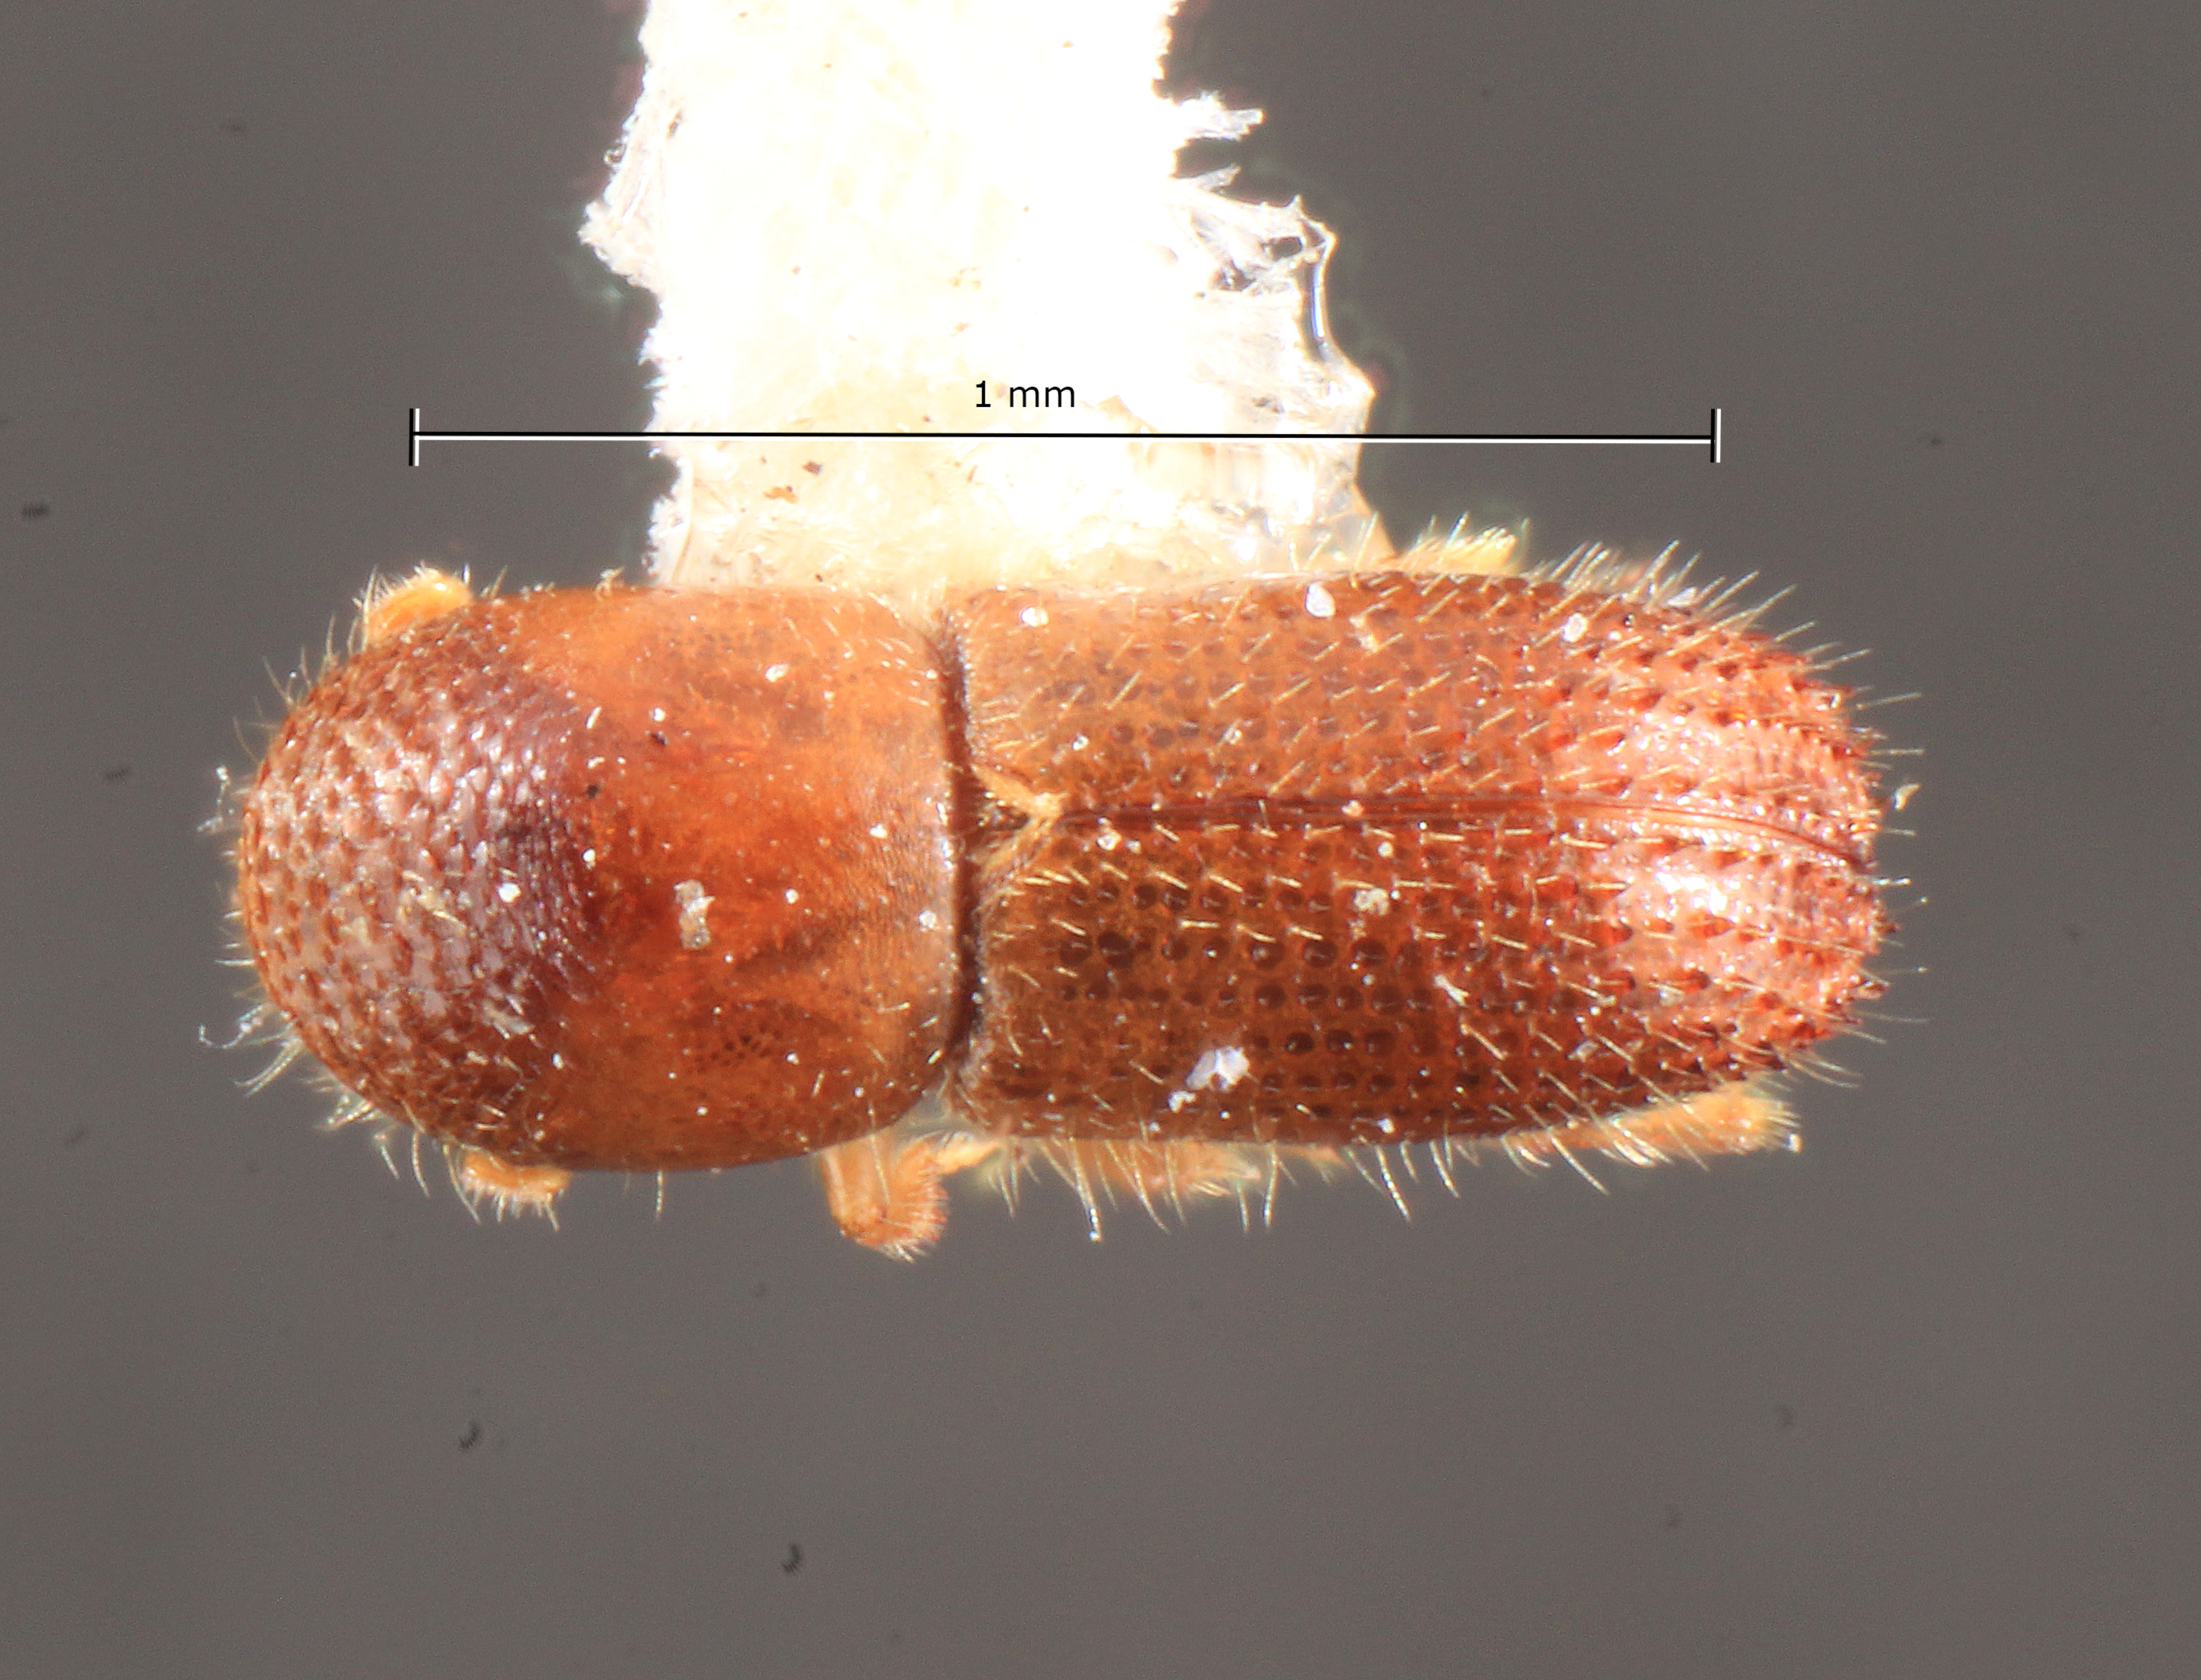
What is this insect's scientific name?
Xyleborinus sparpae (also Xyleborus sparpae)
